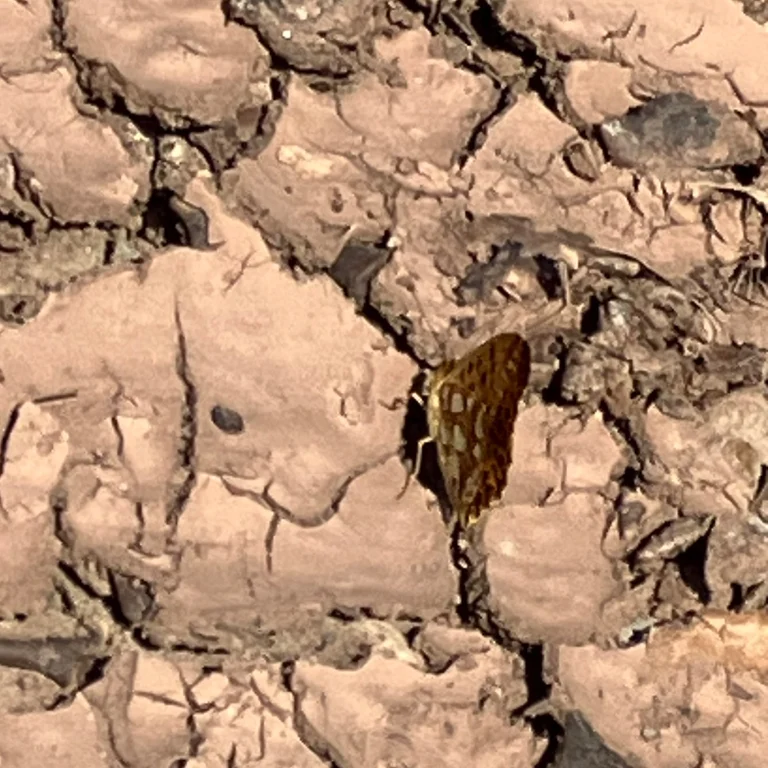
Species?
Issoria lathonia
